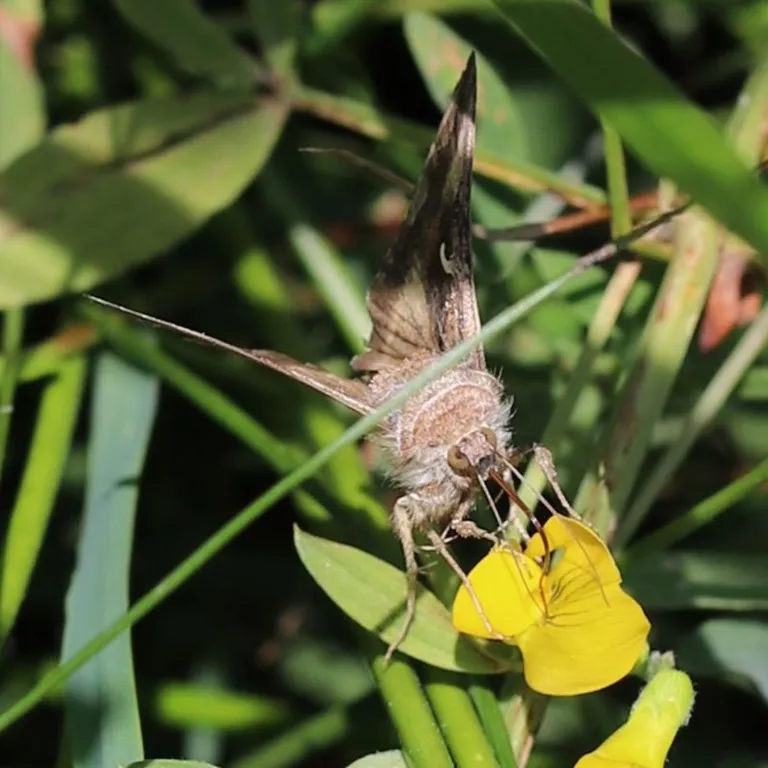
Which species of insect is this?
Autographa gamma
